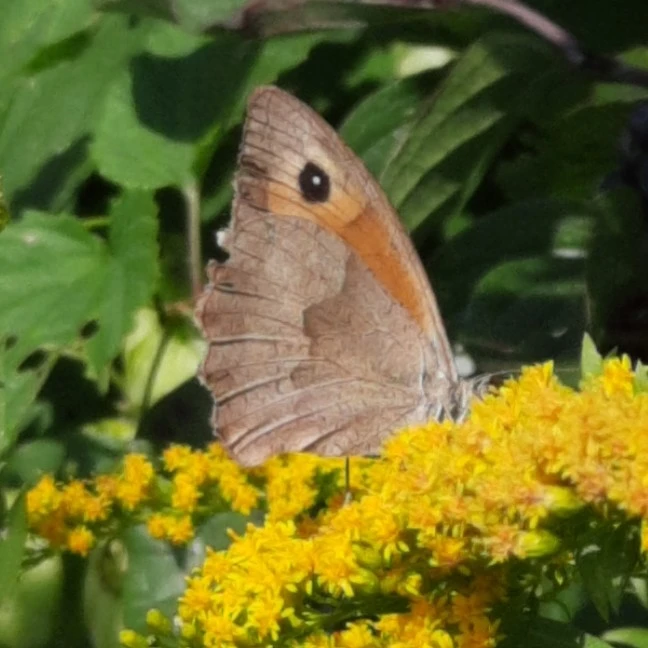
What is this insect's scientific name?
Maniola jurtina
